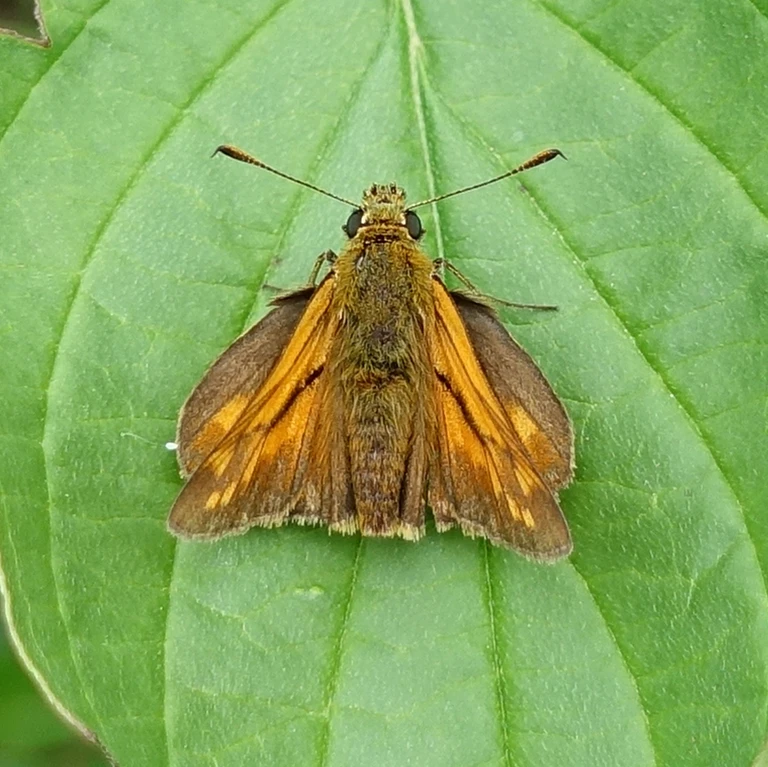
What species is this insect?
Ochlodes sylvanus (also Ochlodes venata)
